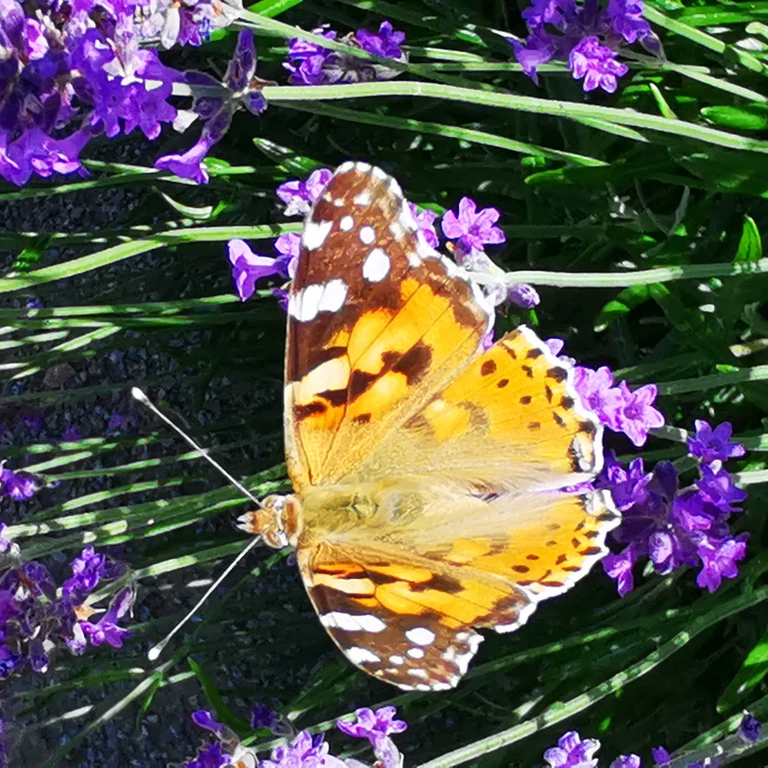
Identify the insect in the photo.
Vanessa cardui
